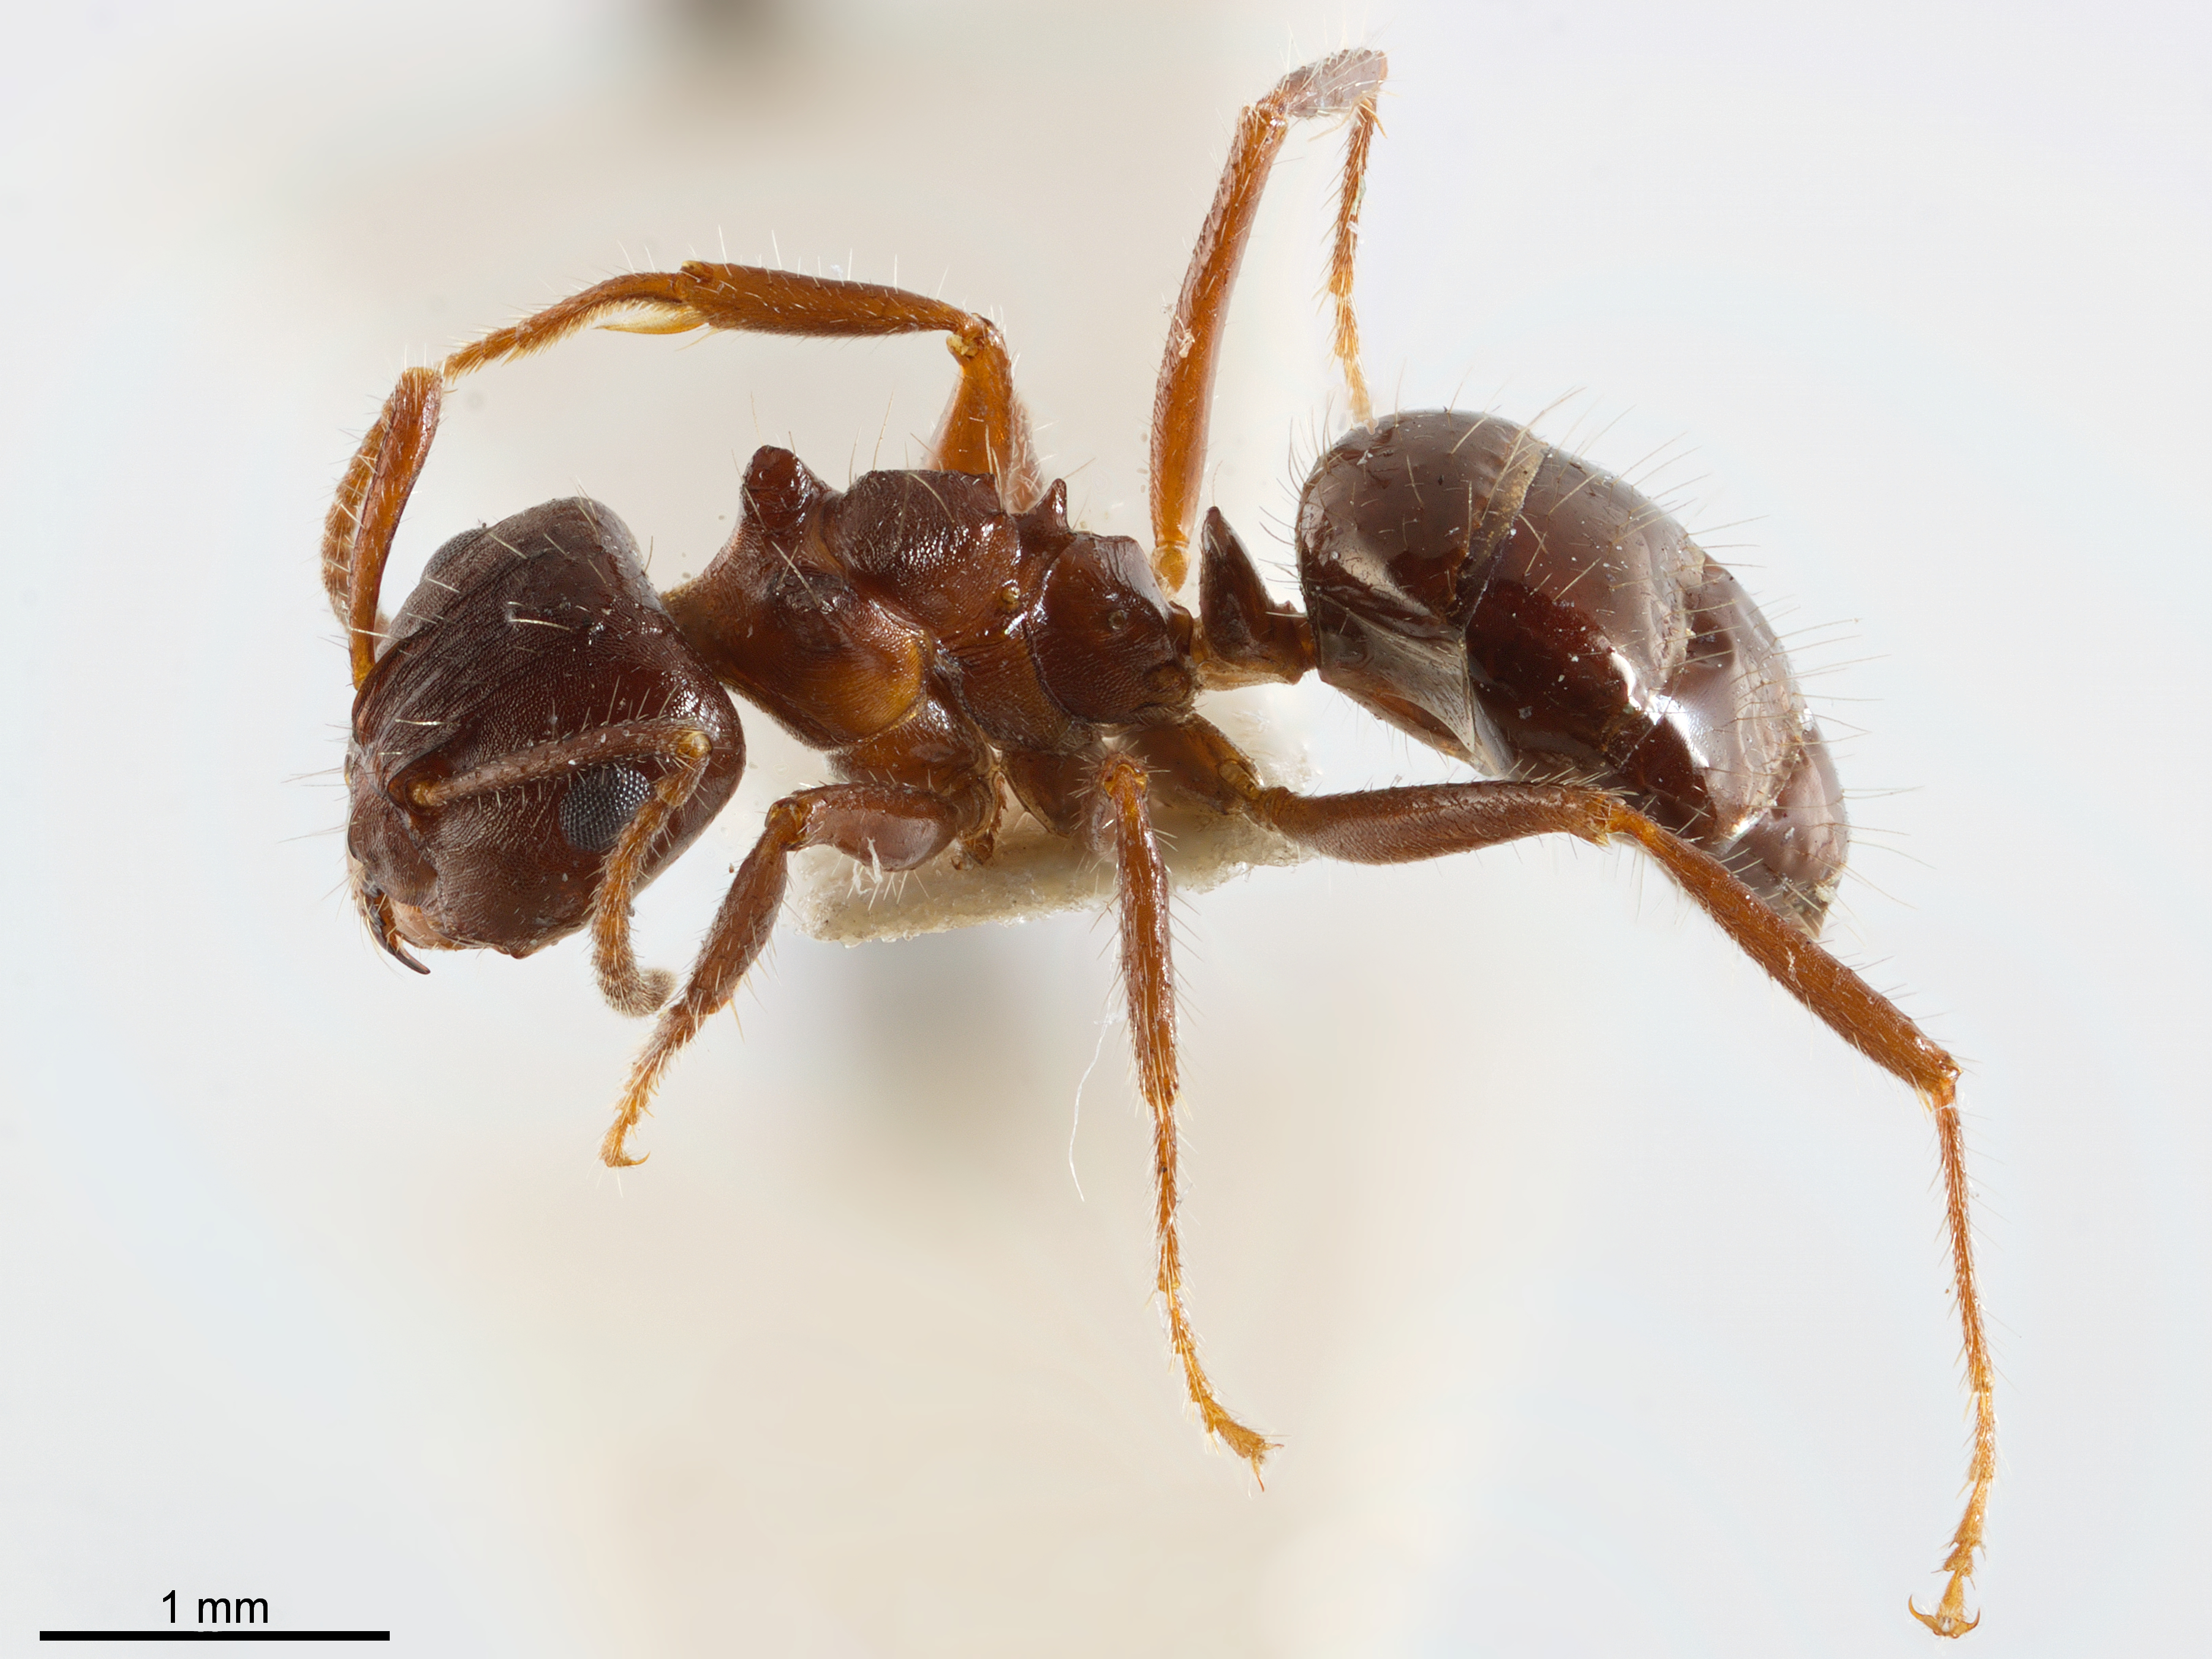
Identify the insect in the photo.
Notoncus ectatommoides
